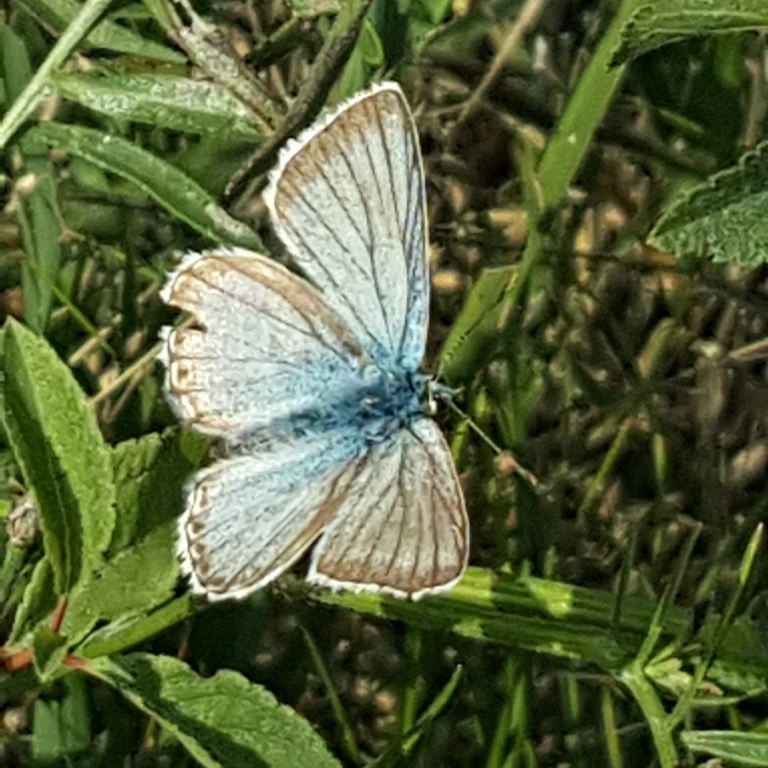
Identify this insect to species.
Lysandra coridon
